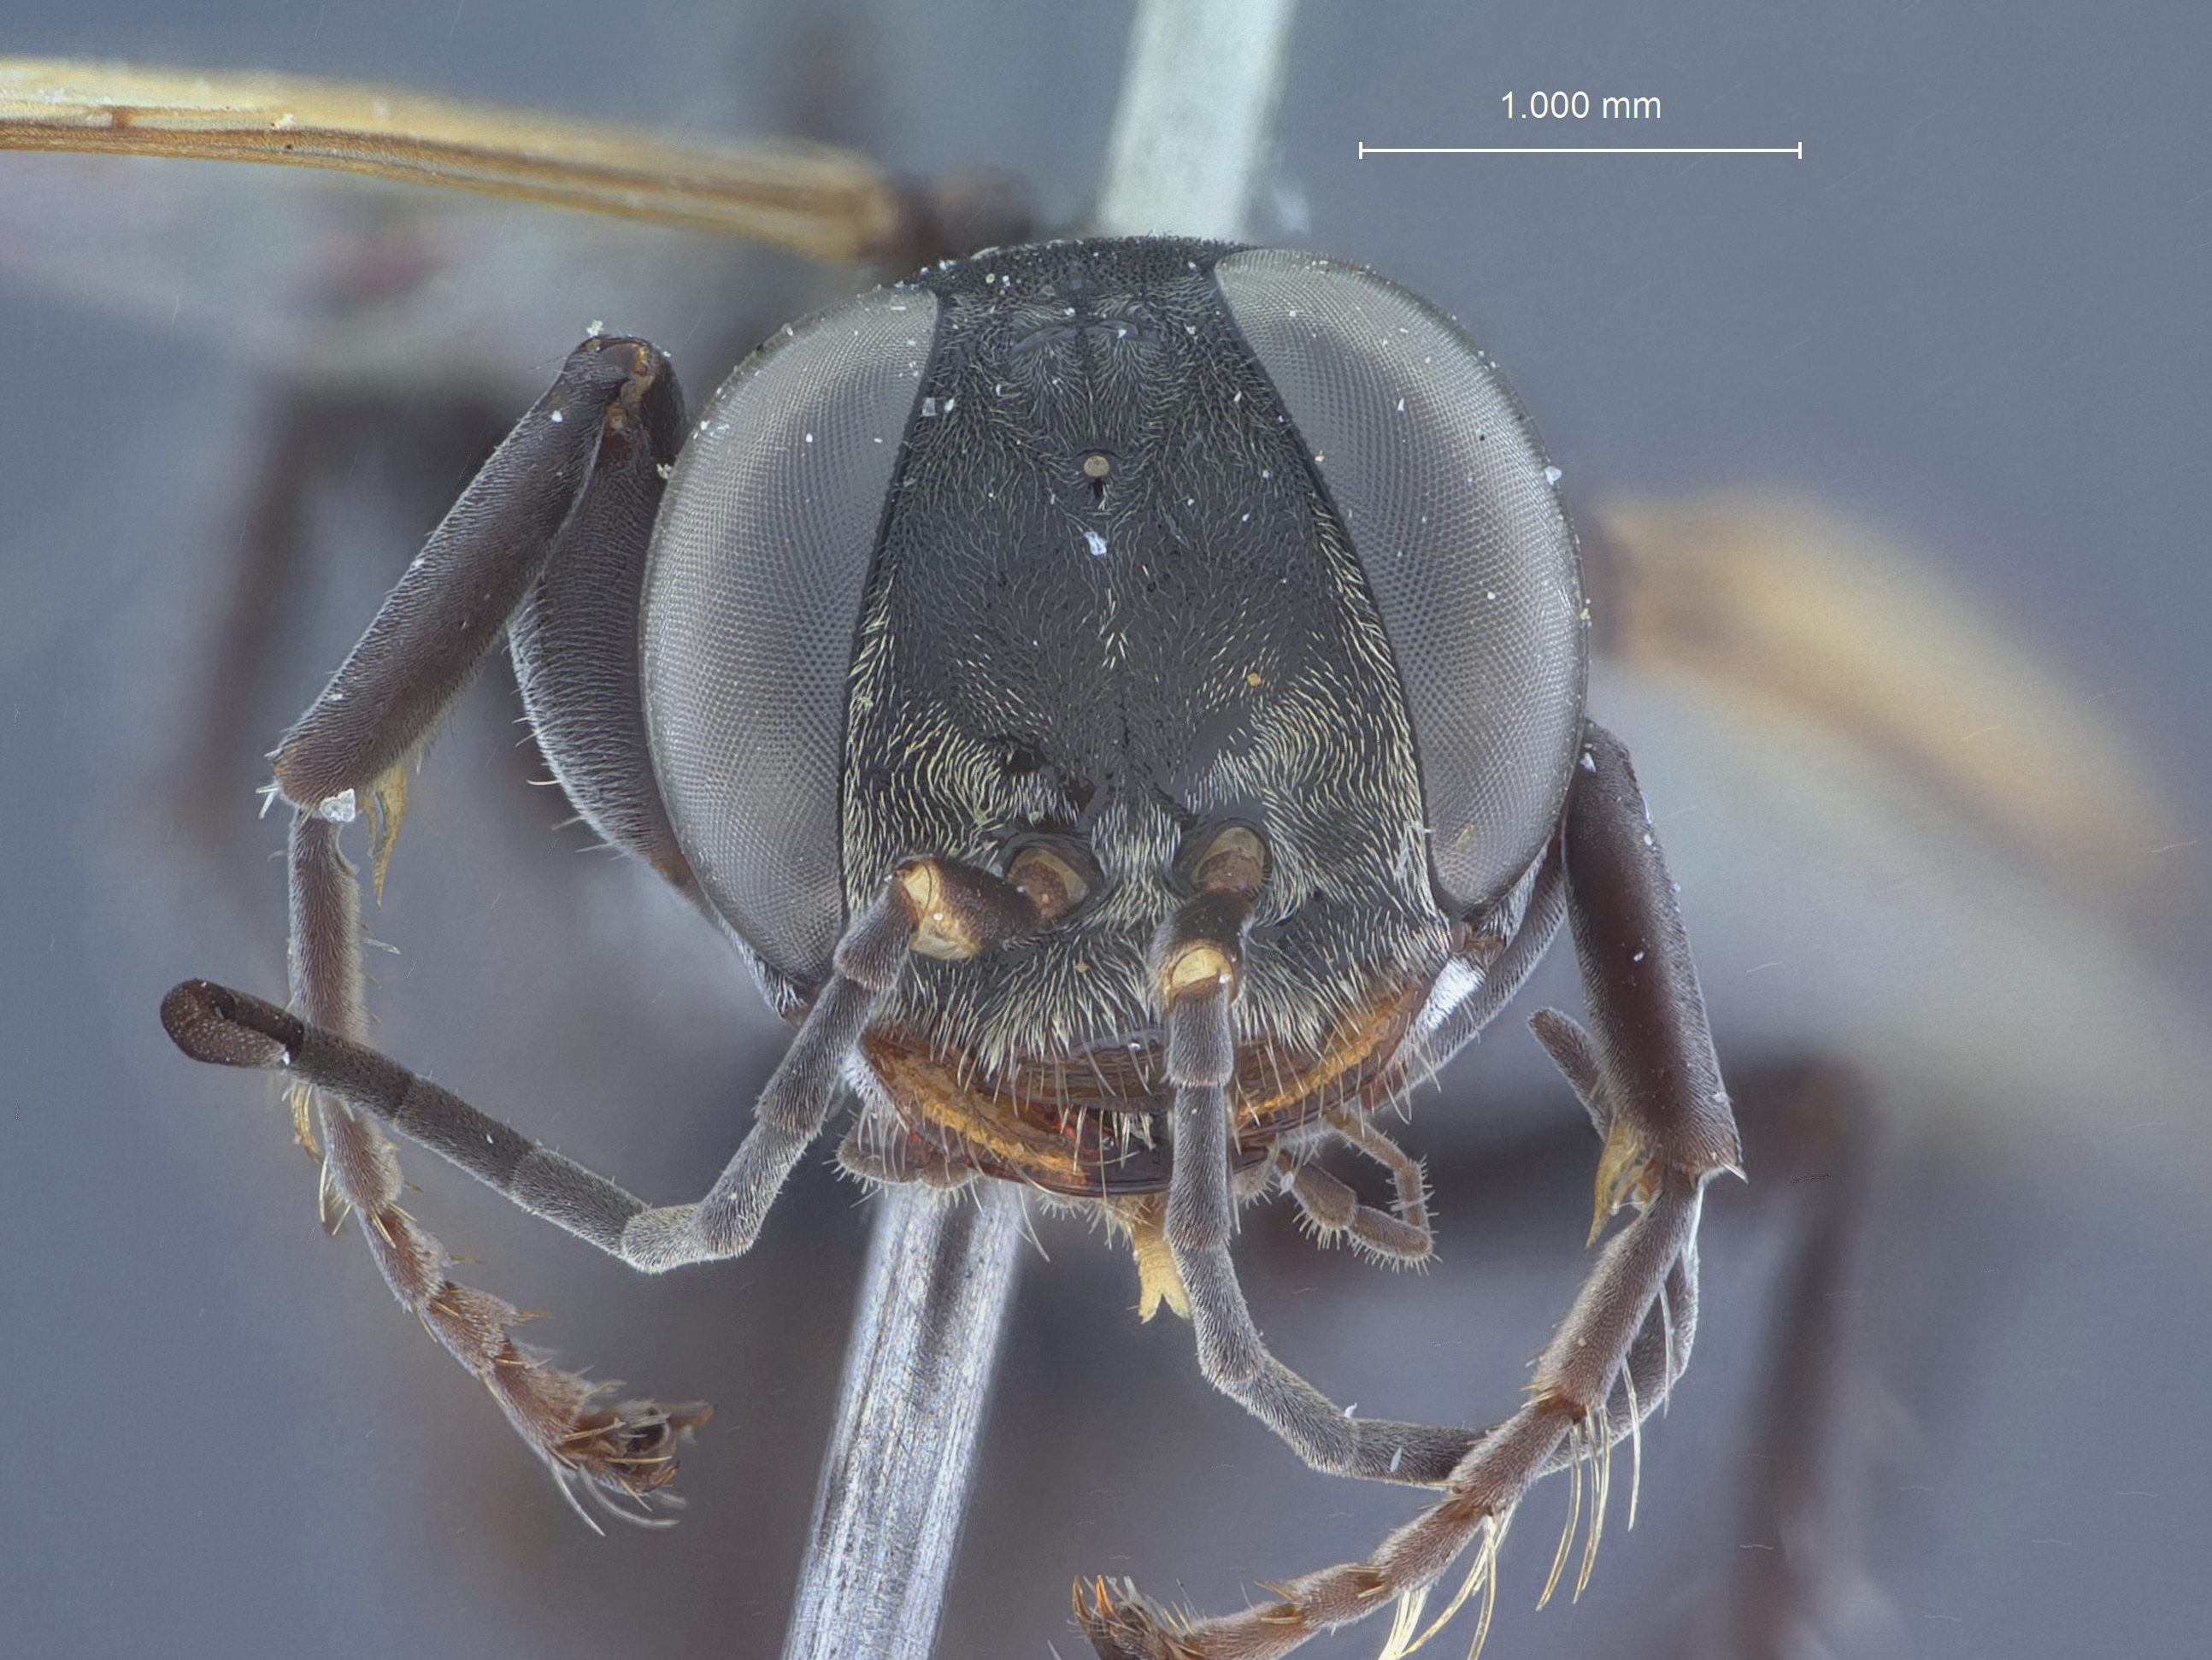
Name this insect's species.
Tachysphex sympleuron
